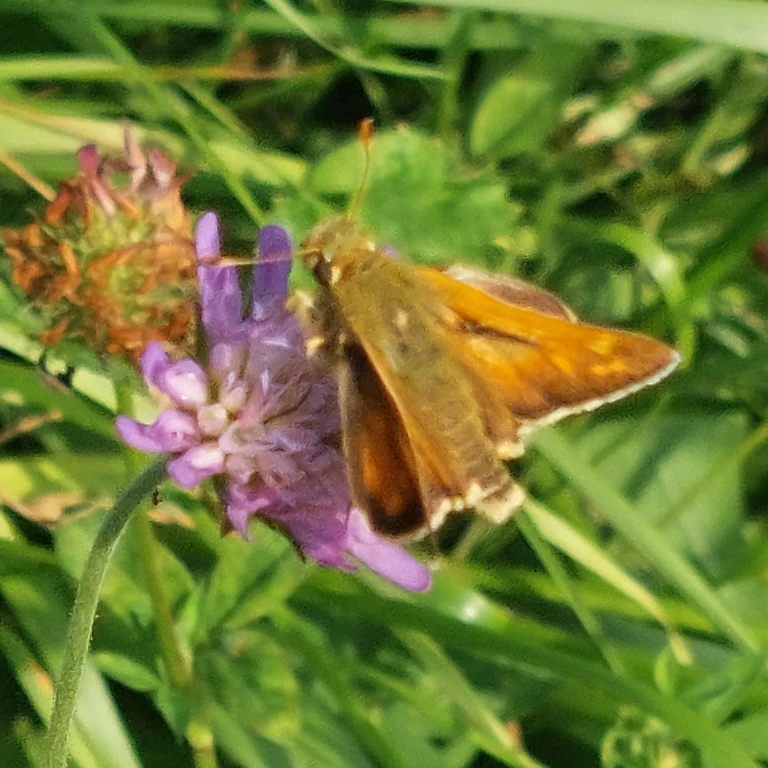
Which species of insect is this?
Hesperia comma
